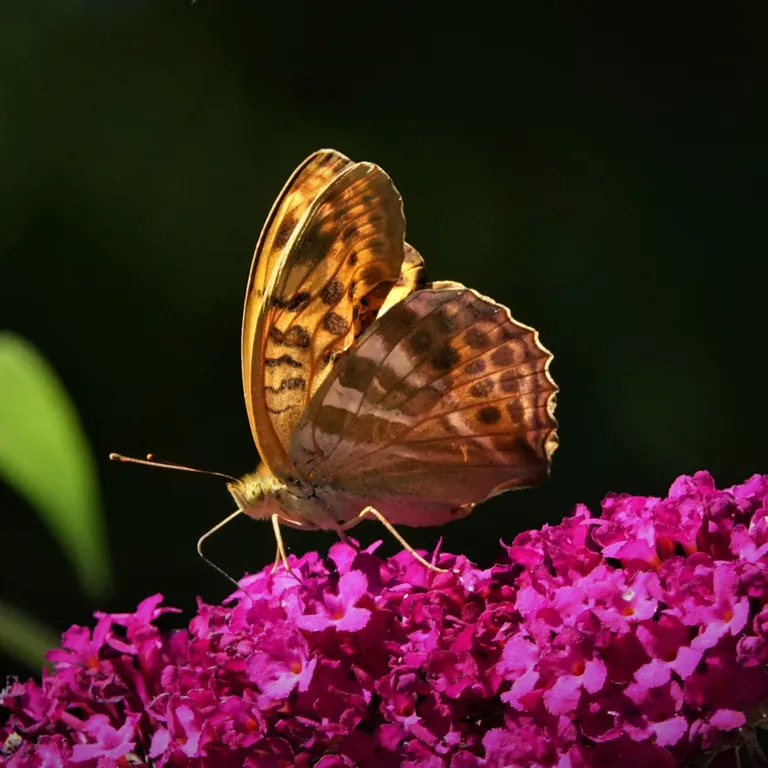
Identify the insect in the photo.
Argynnis paphia
